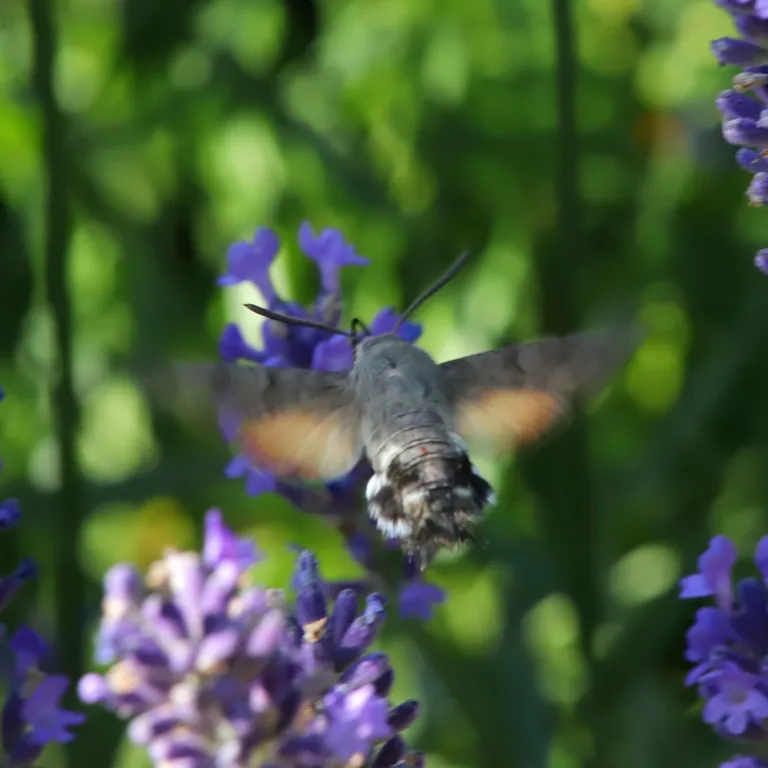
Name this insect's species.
Macroglossum stellatarum
